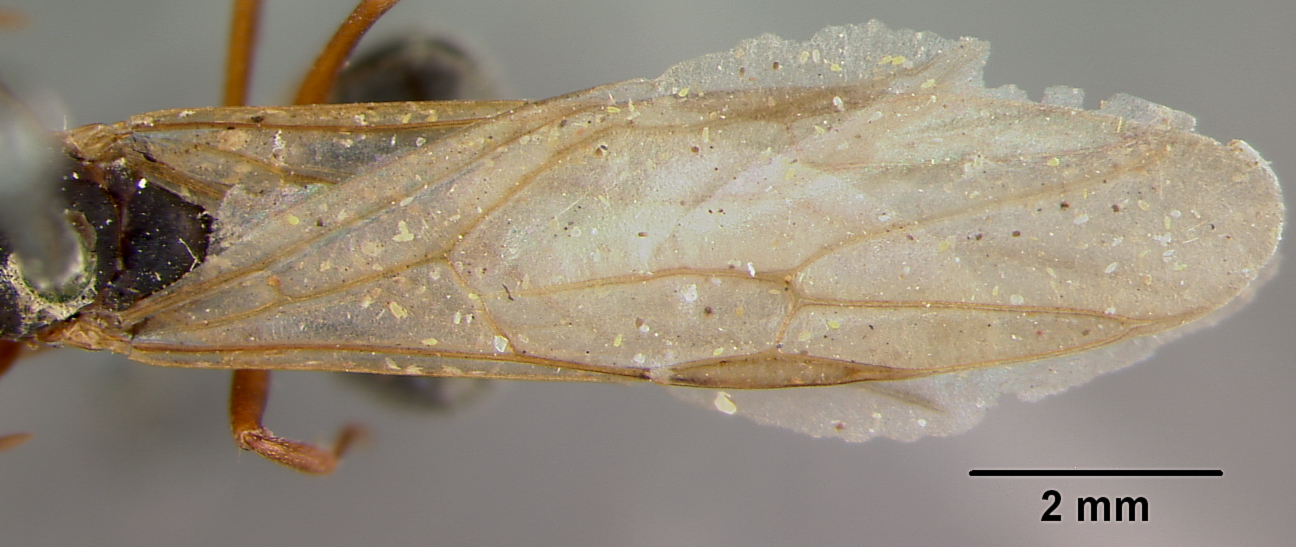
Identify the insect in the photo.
Camponotus planus
